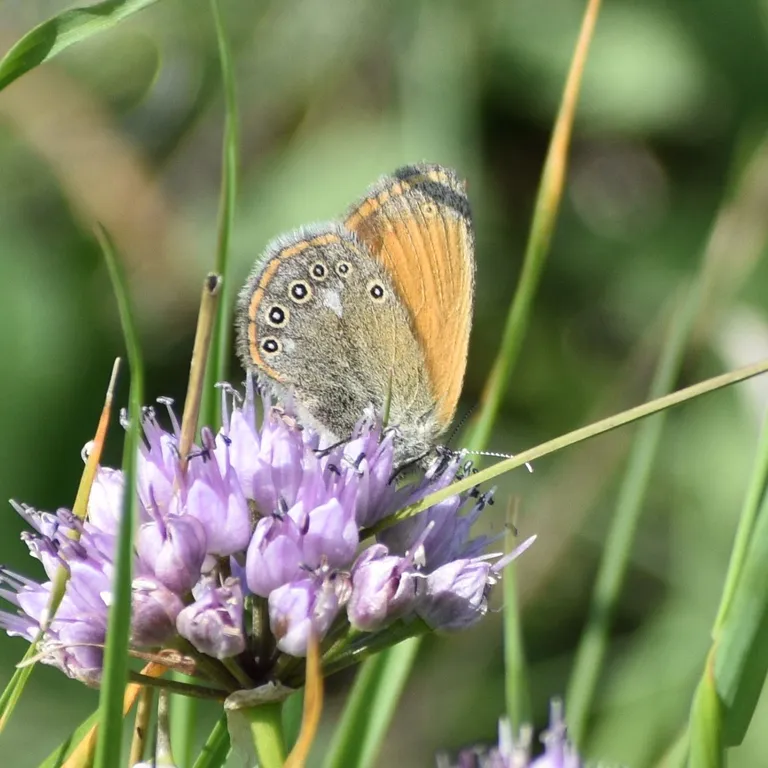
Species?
Coenonympha glycerion (also Coenonympha iphis)
